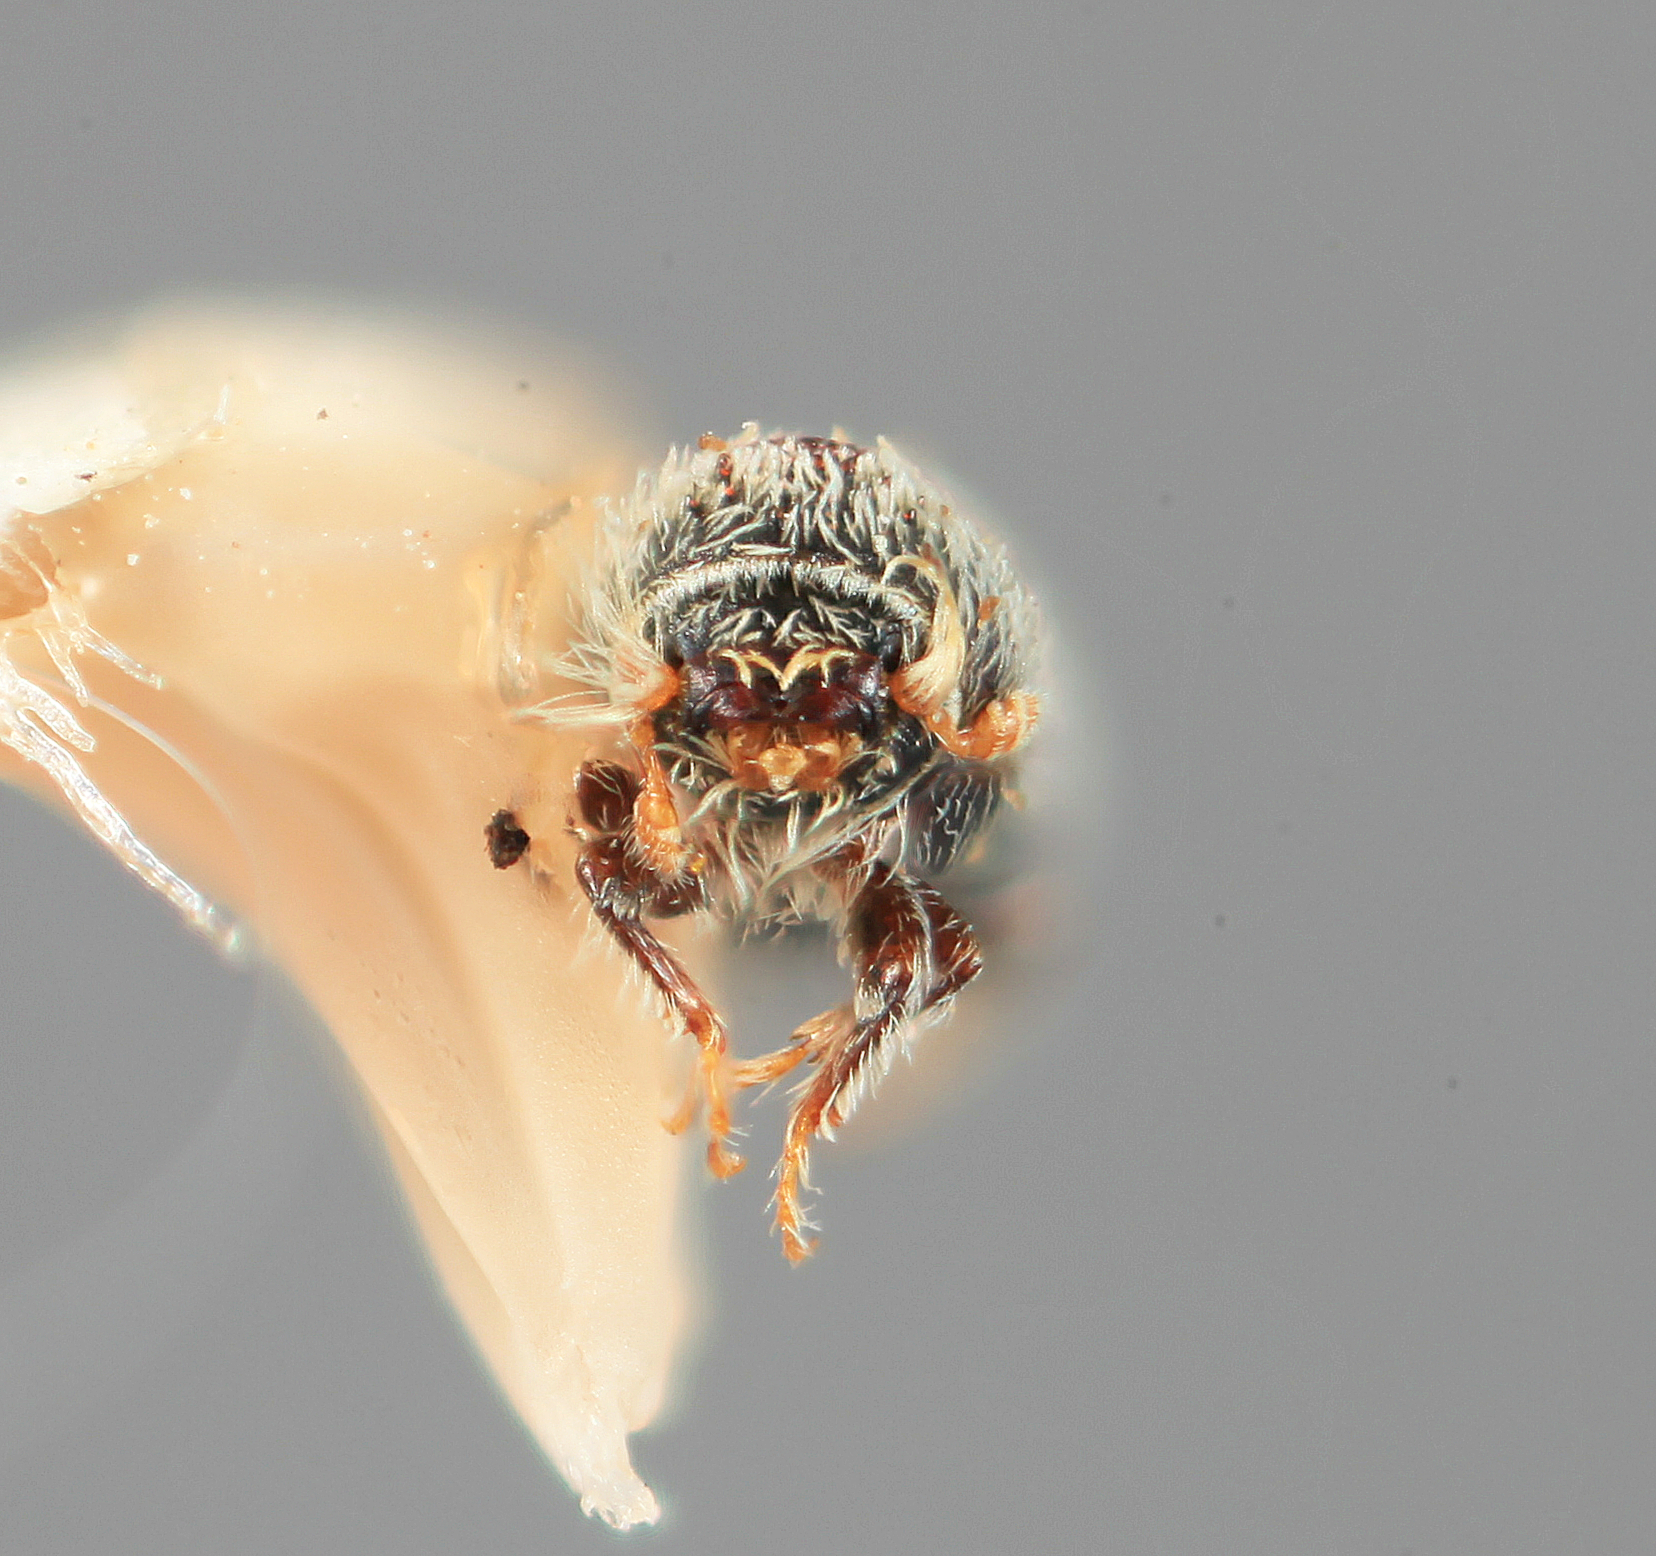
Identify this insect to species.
Pseudothysanoes pini
